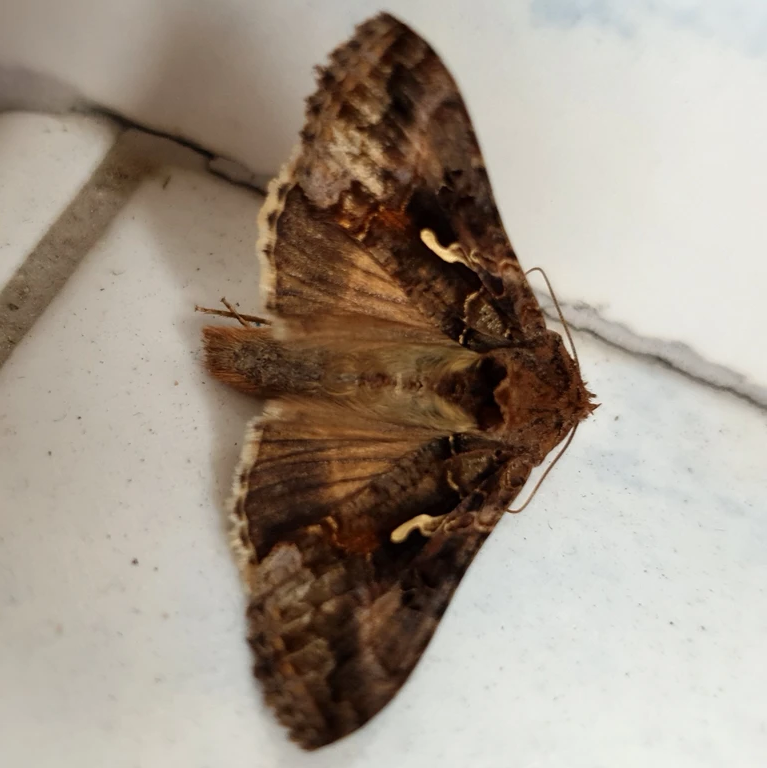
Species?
Autographa gamma
